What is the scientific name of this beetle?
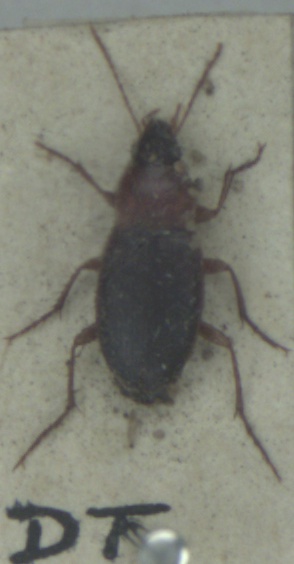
Calathus cinctus
